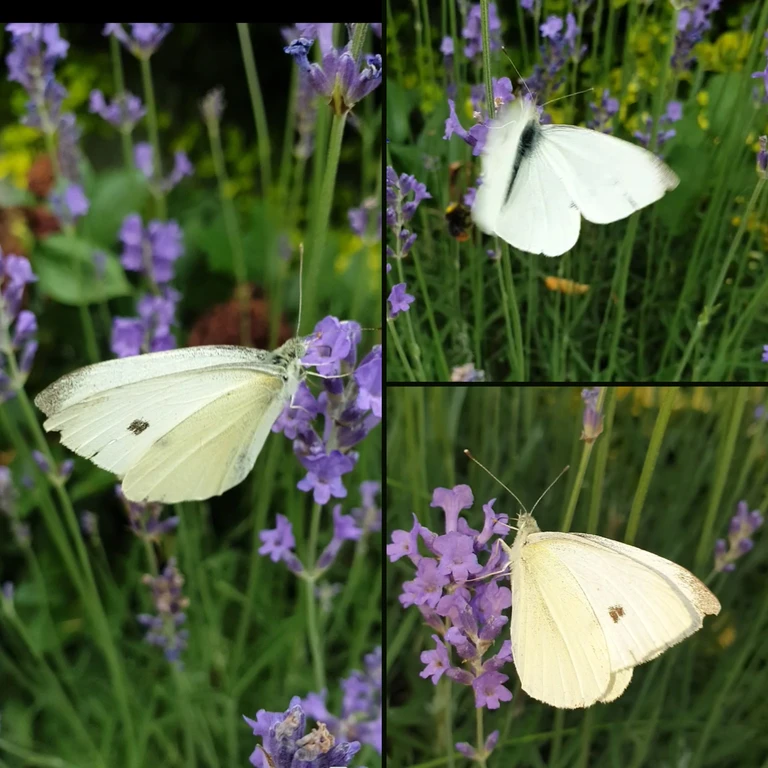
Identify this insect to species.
Pieris rapae
